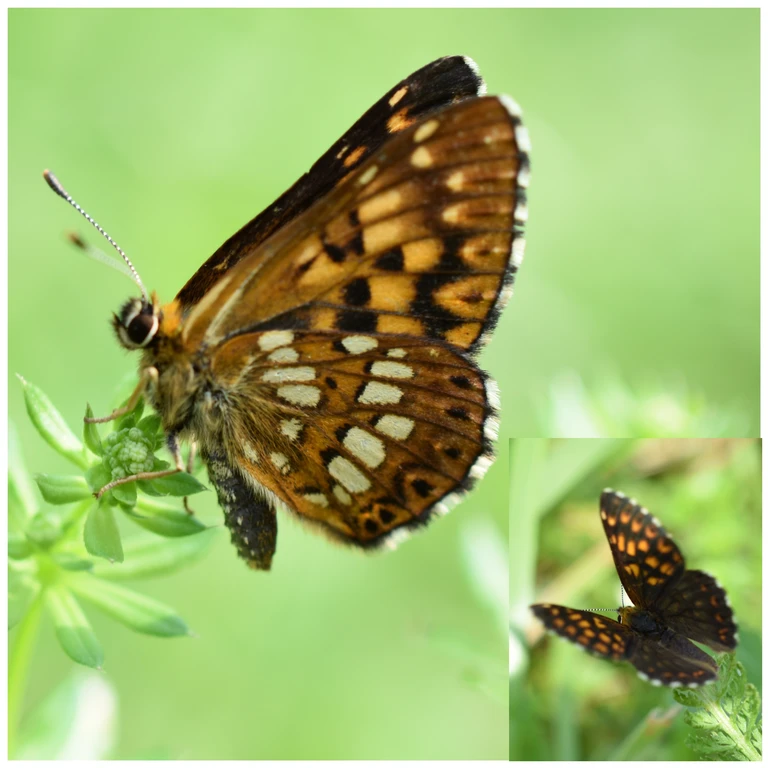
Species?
Hamearis lucina
